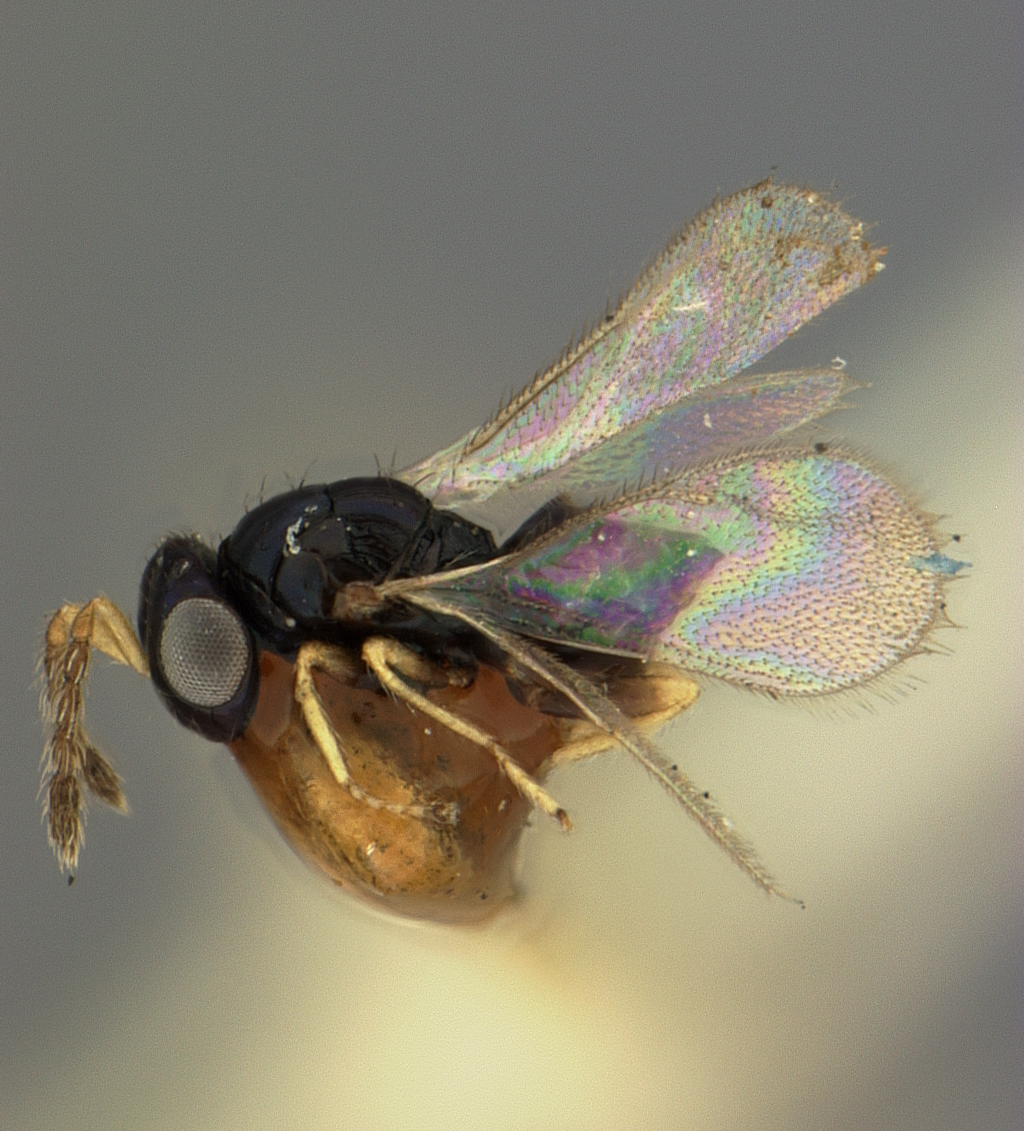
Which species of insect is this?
Tetrastichoides manilensis
